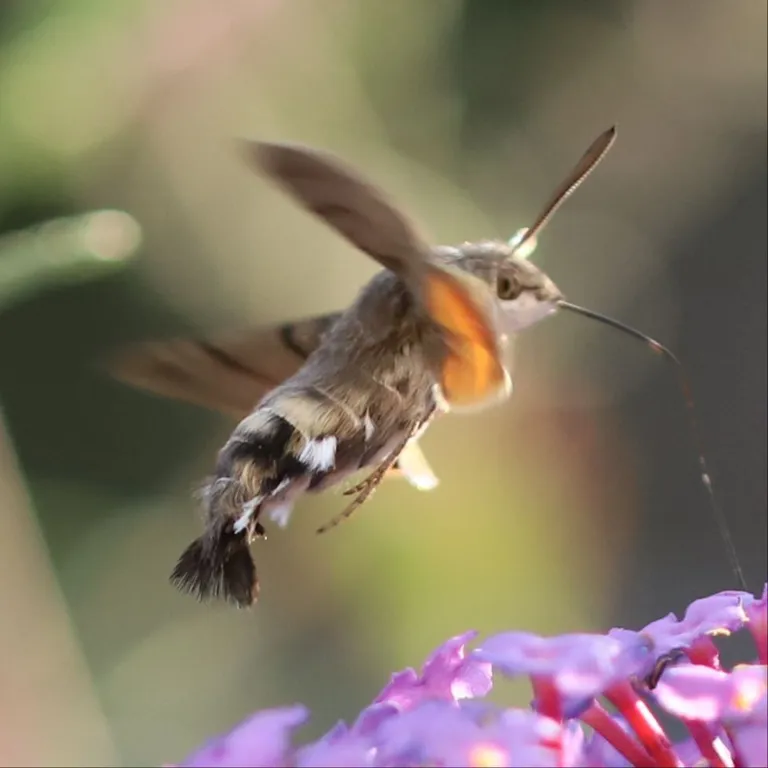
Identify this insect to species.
Macroglossum stellatarum
